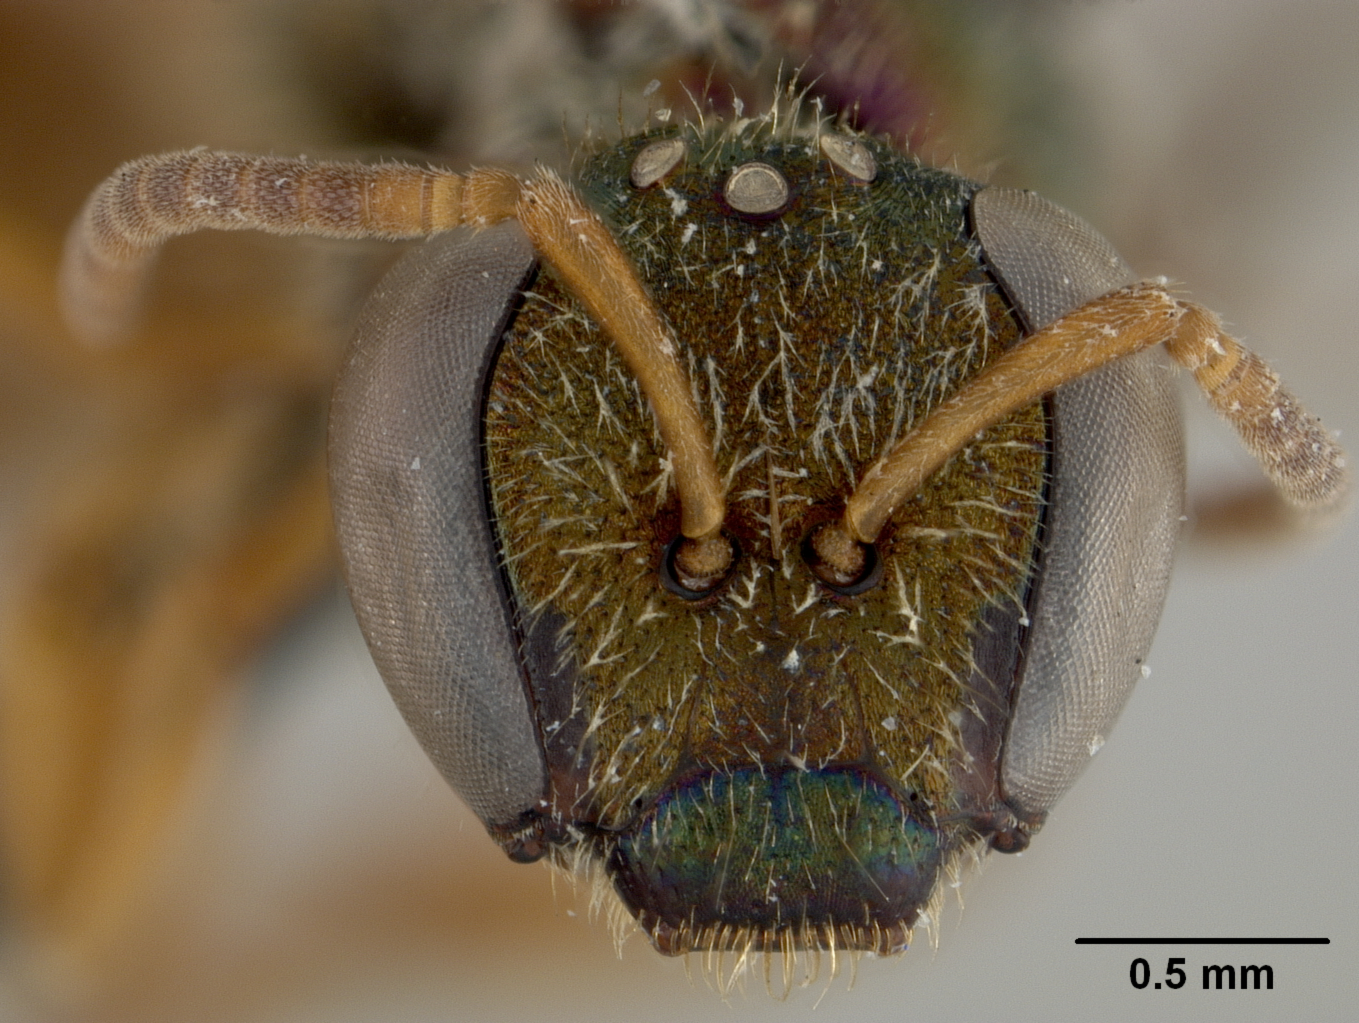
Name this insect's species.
Halictus auriger
